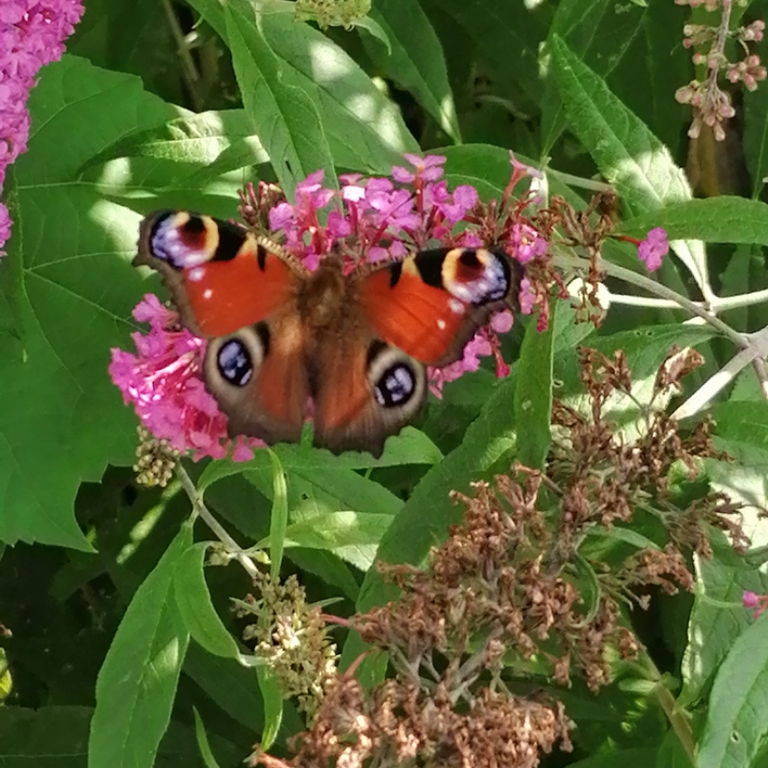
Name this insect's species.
Aglais io
